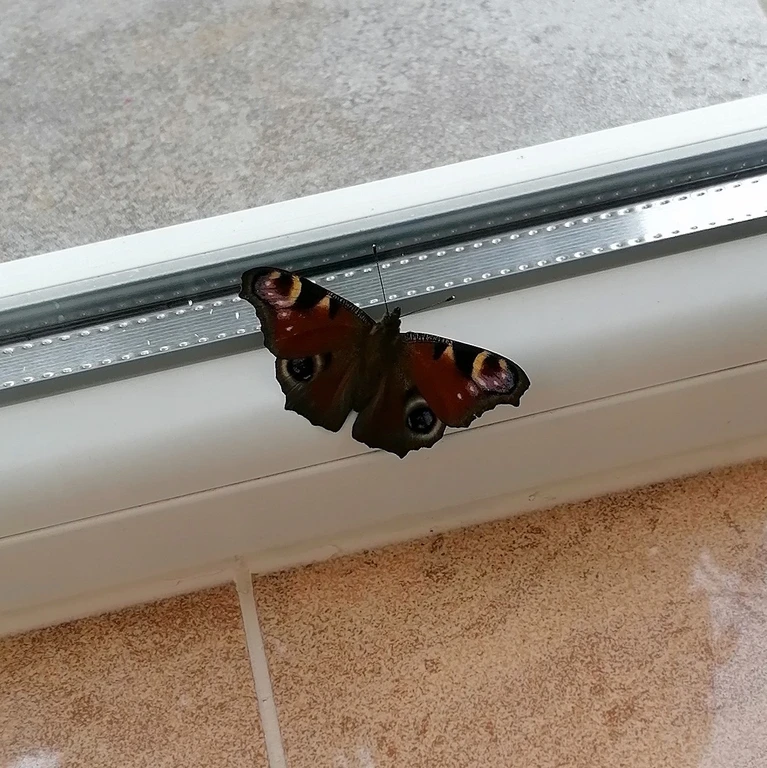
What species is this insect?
Aglais io
